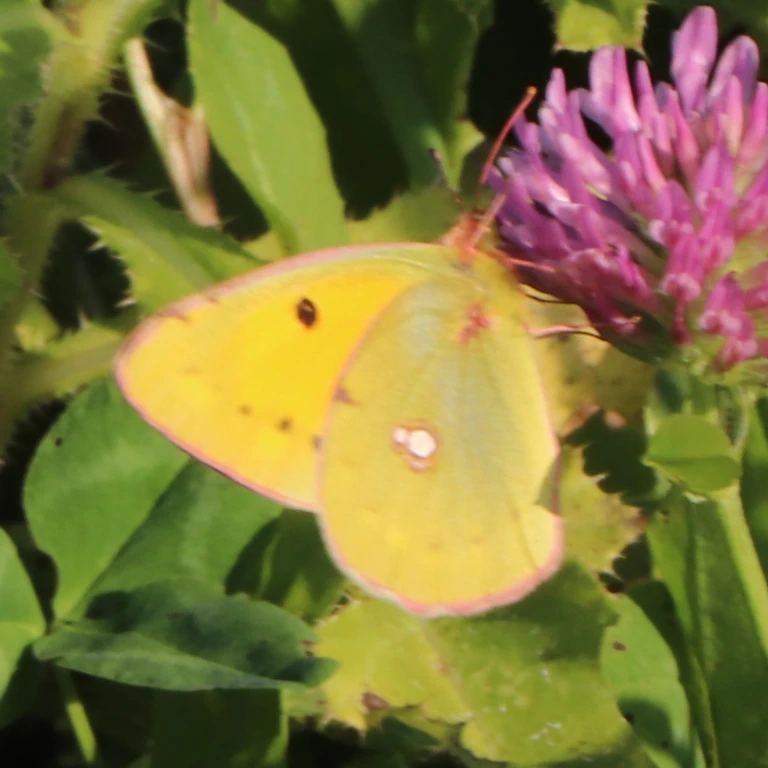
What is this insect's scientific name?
Colias croceus
